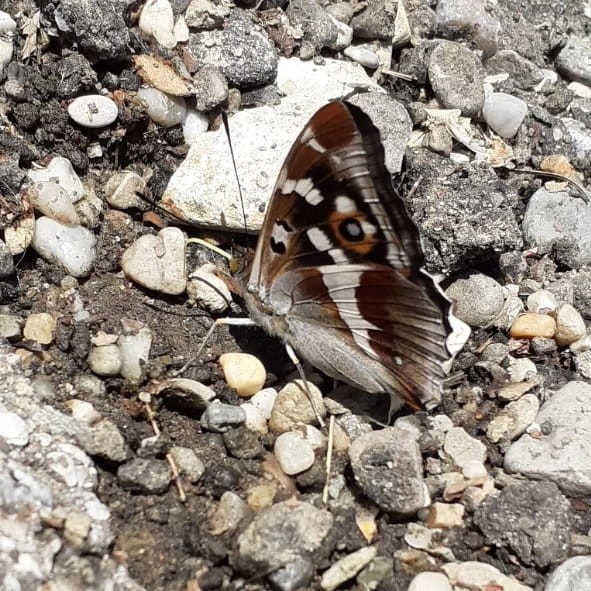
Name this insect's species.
Apatura iris
